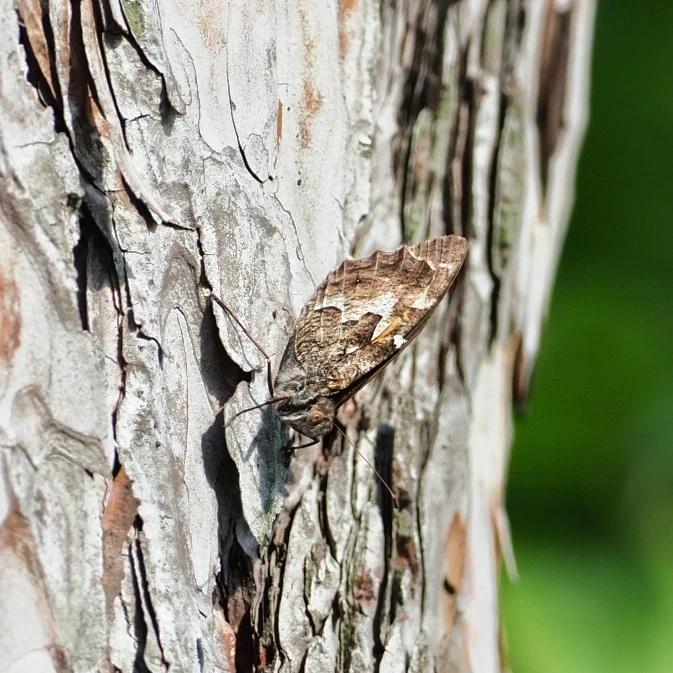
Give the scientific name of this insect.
Hipparchia semele
